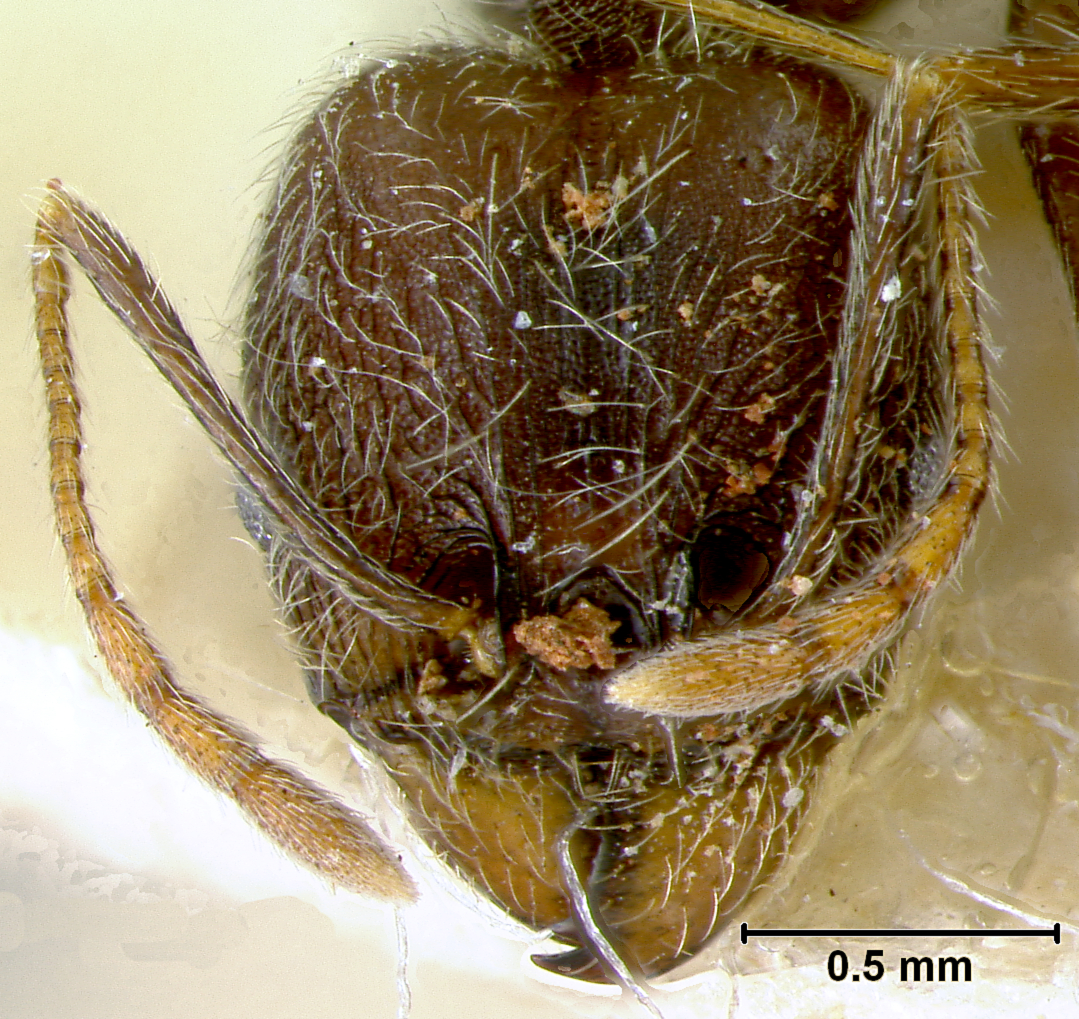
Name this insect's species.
Pheidole caribbaea
